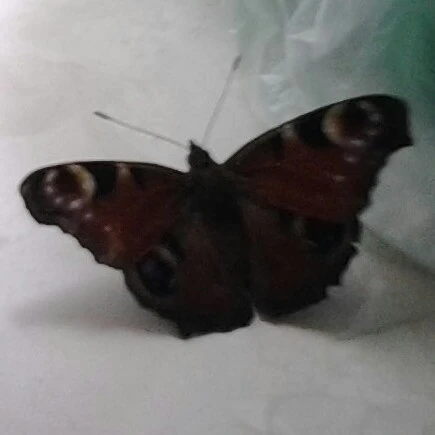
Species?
Aglais io
